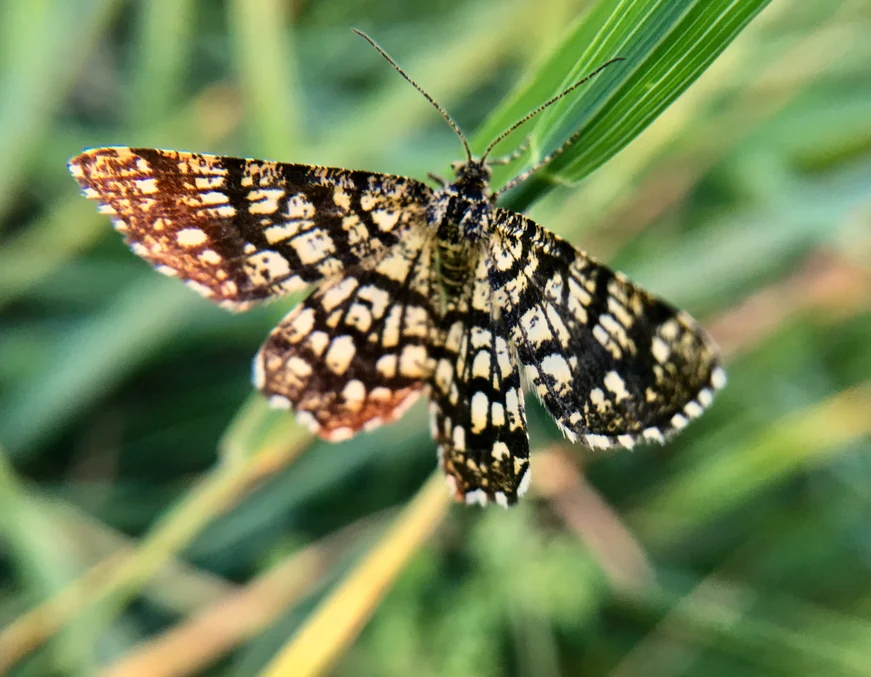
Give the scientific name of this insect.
Chiasmia clathrata
